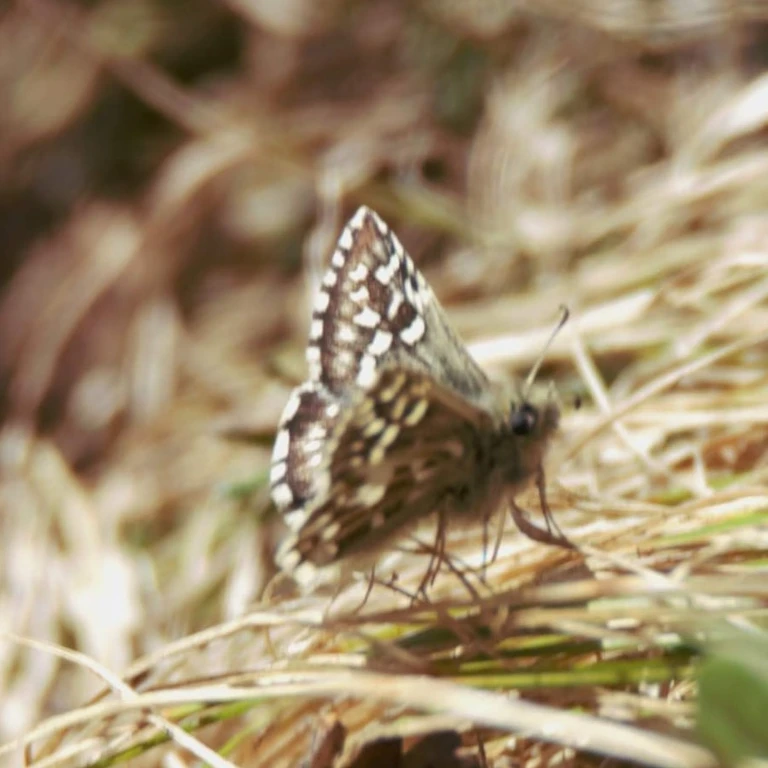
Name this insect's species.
Pyrgus malvae
